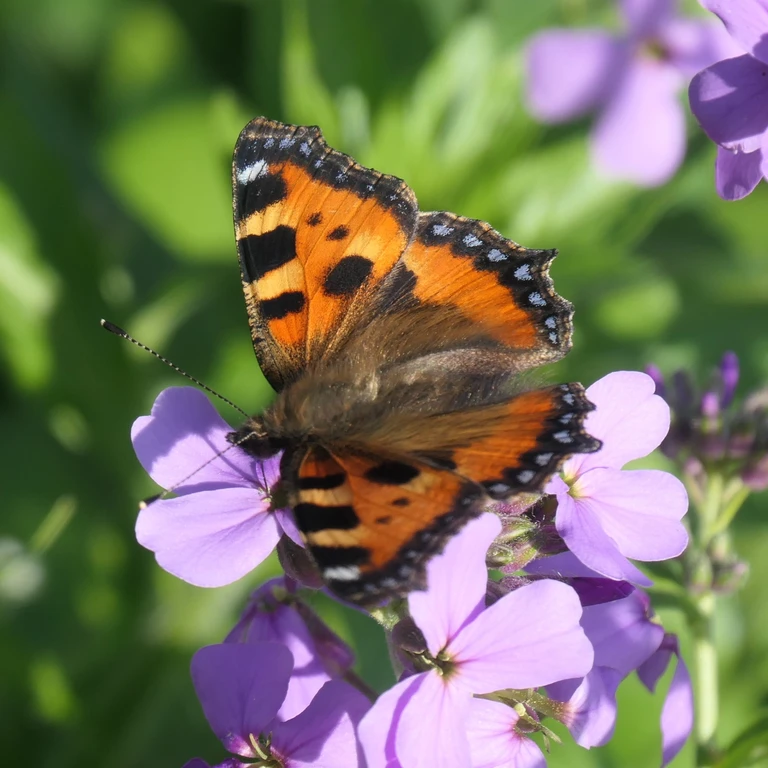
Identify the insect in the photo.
Aglais urticae
